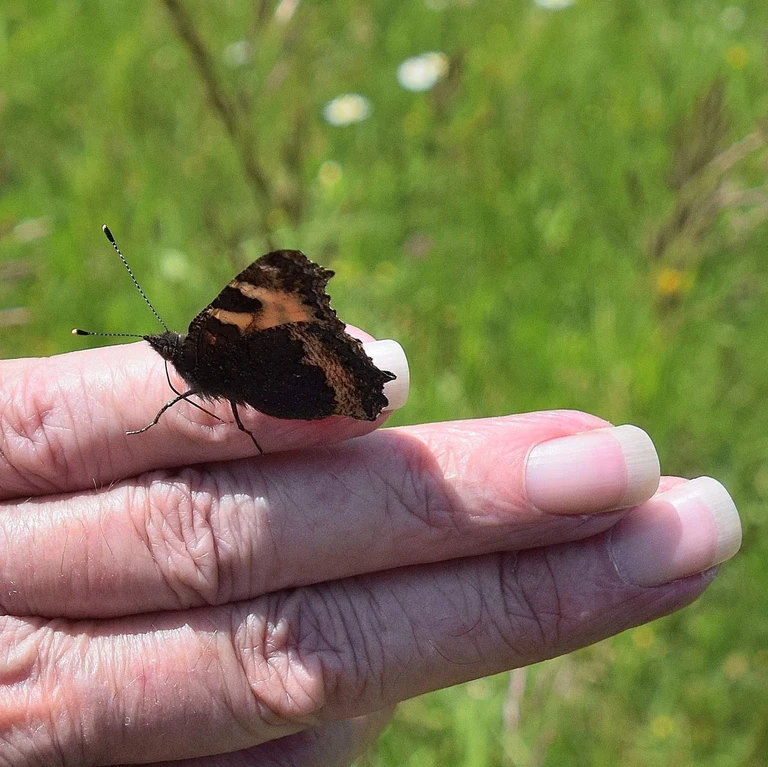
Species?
Aglais urticae
